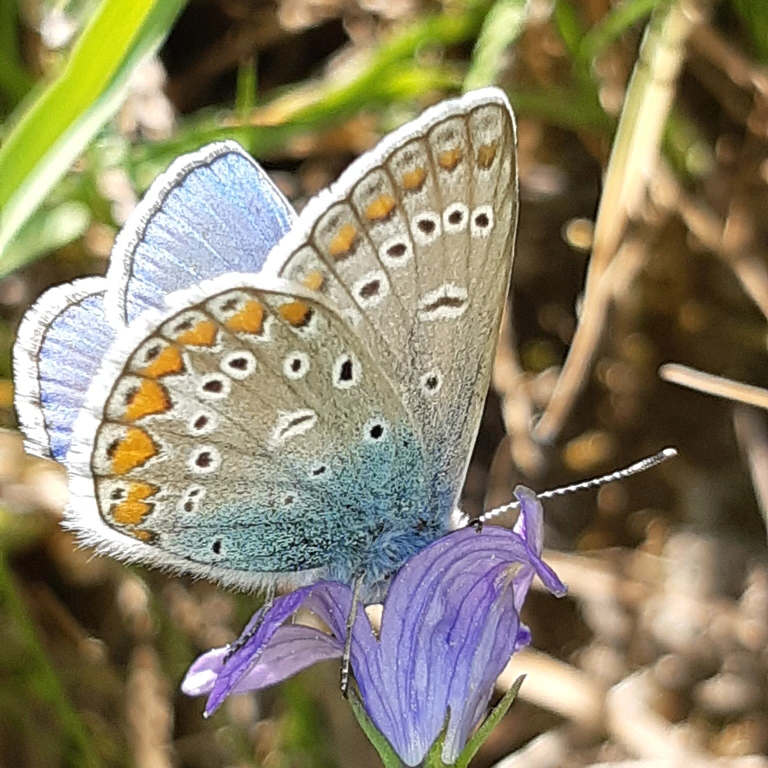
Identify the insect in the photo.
Polyommatus icarus
